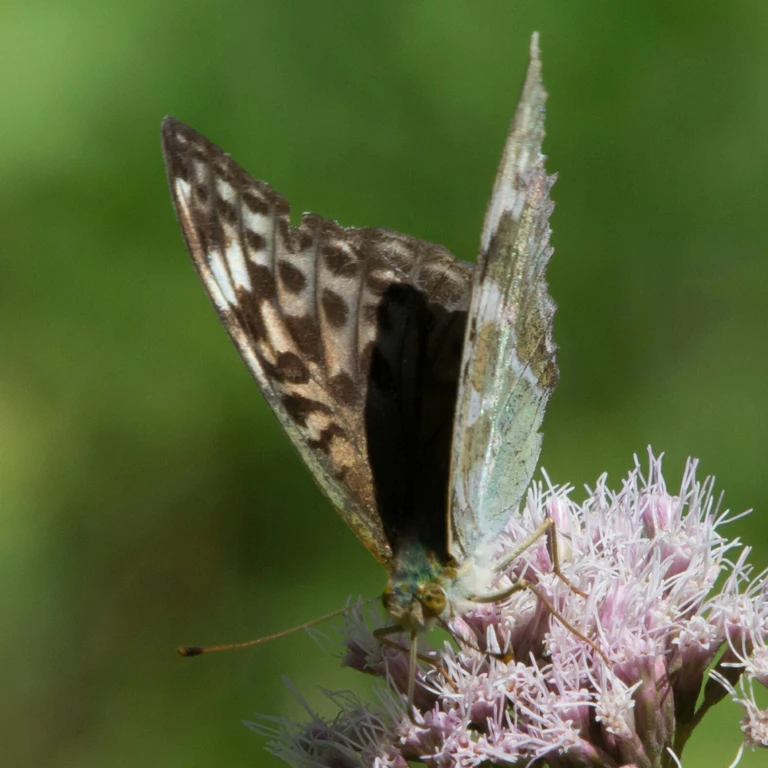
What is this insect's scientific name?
Argynnis paphia
